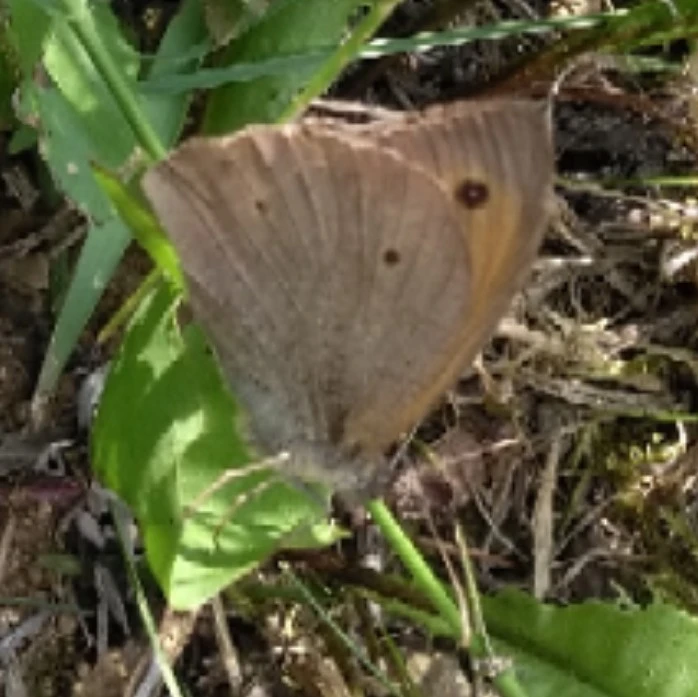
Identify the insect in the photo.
Maniola jurtina
